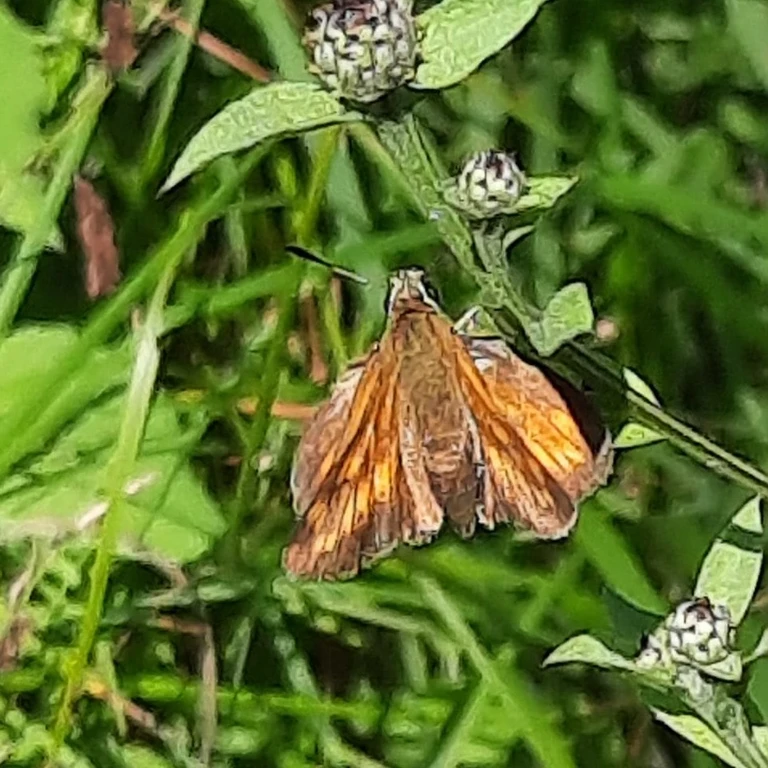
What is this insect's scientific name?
Ochlodes sylvanus (also Ochlodes venata)
